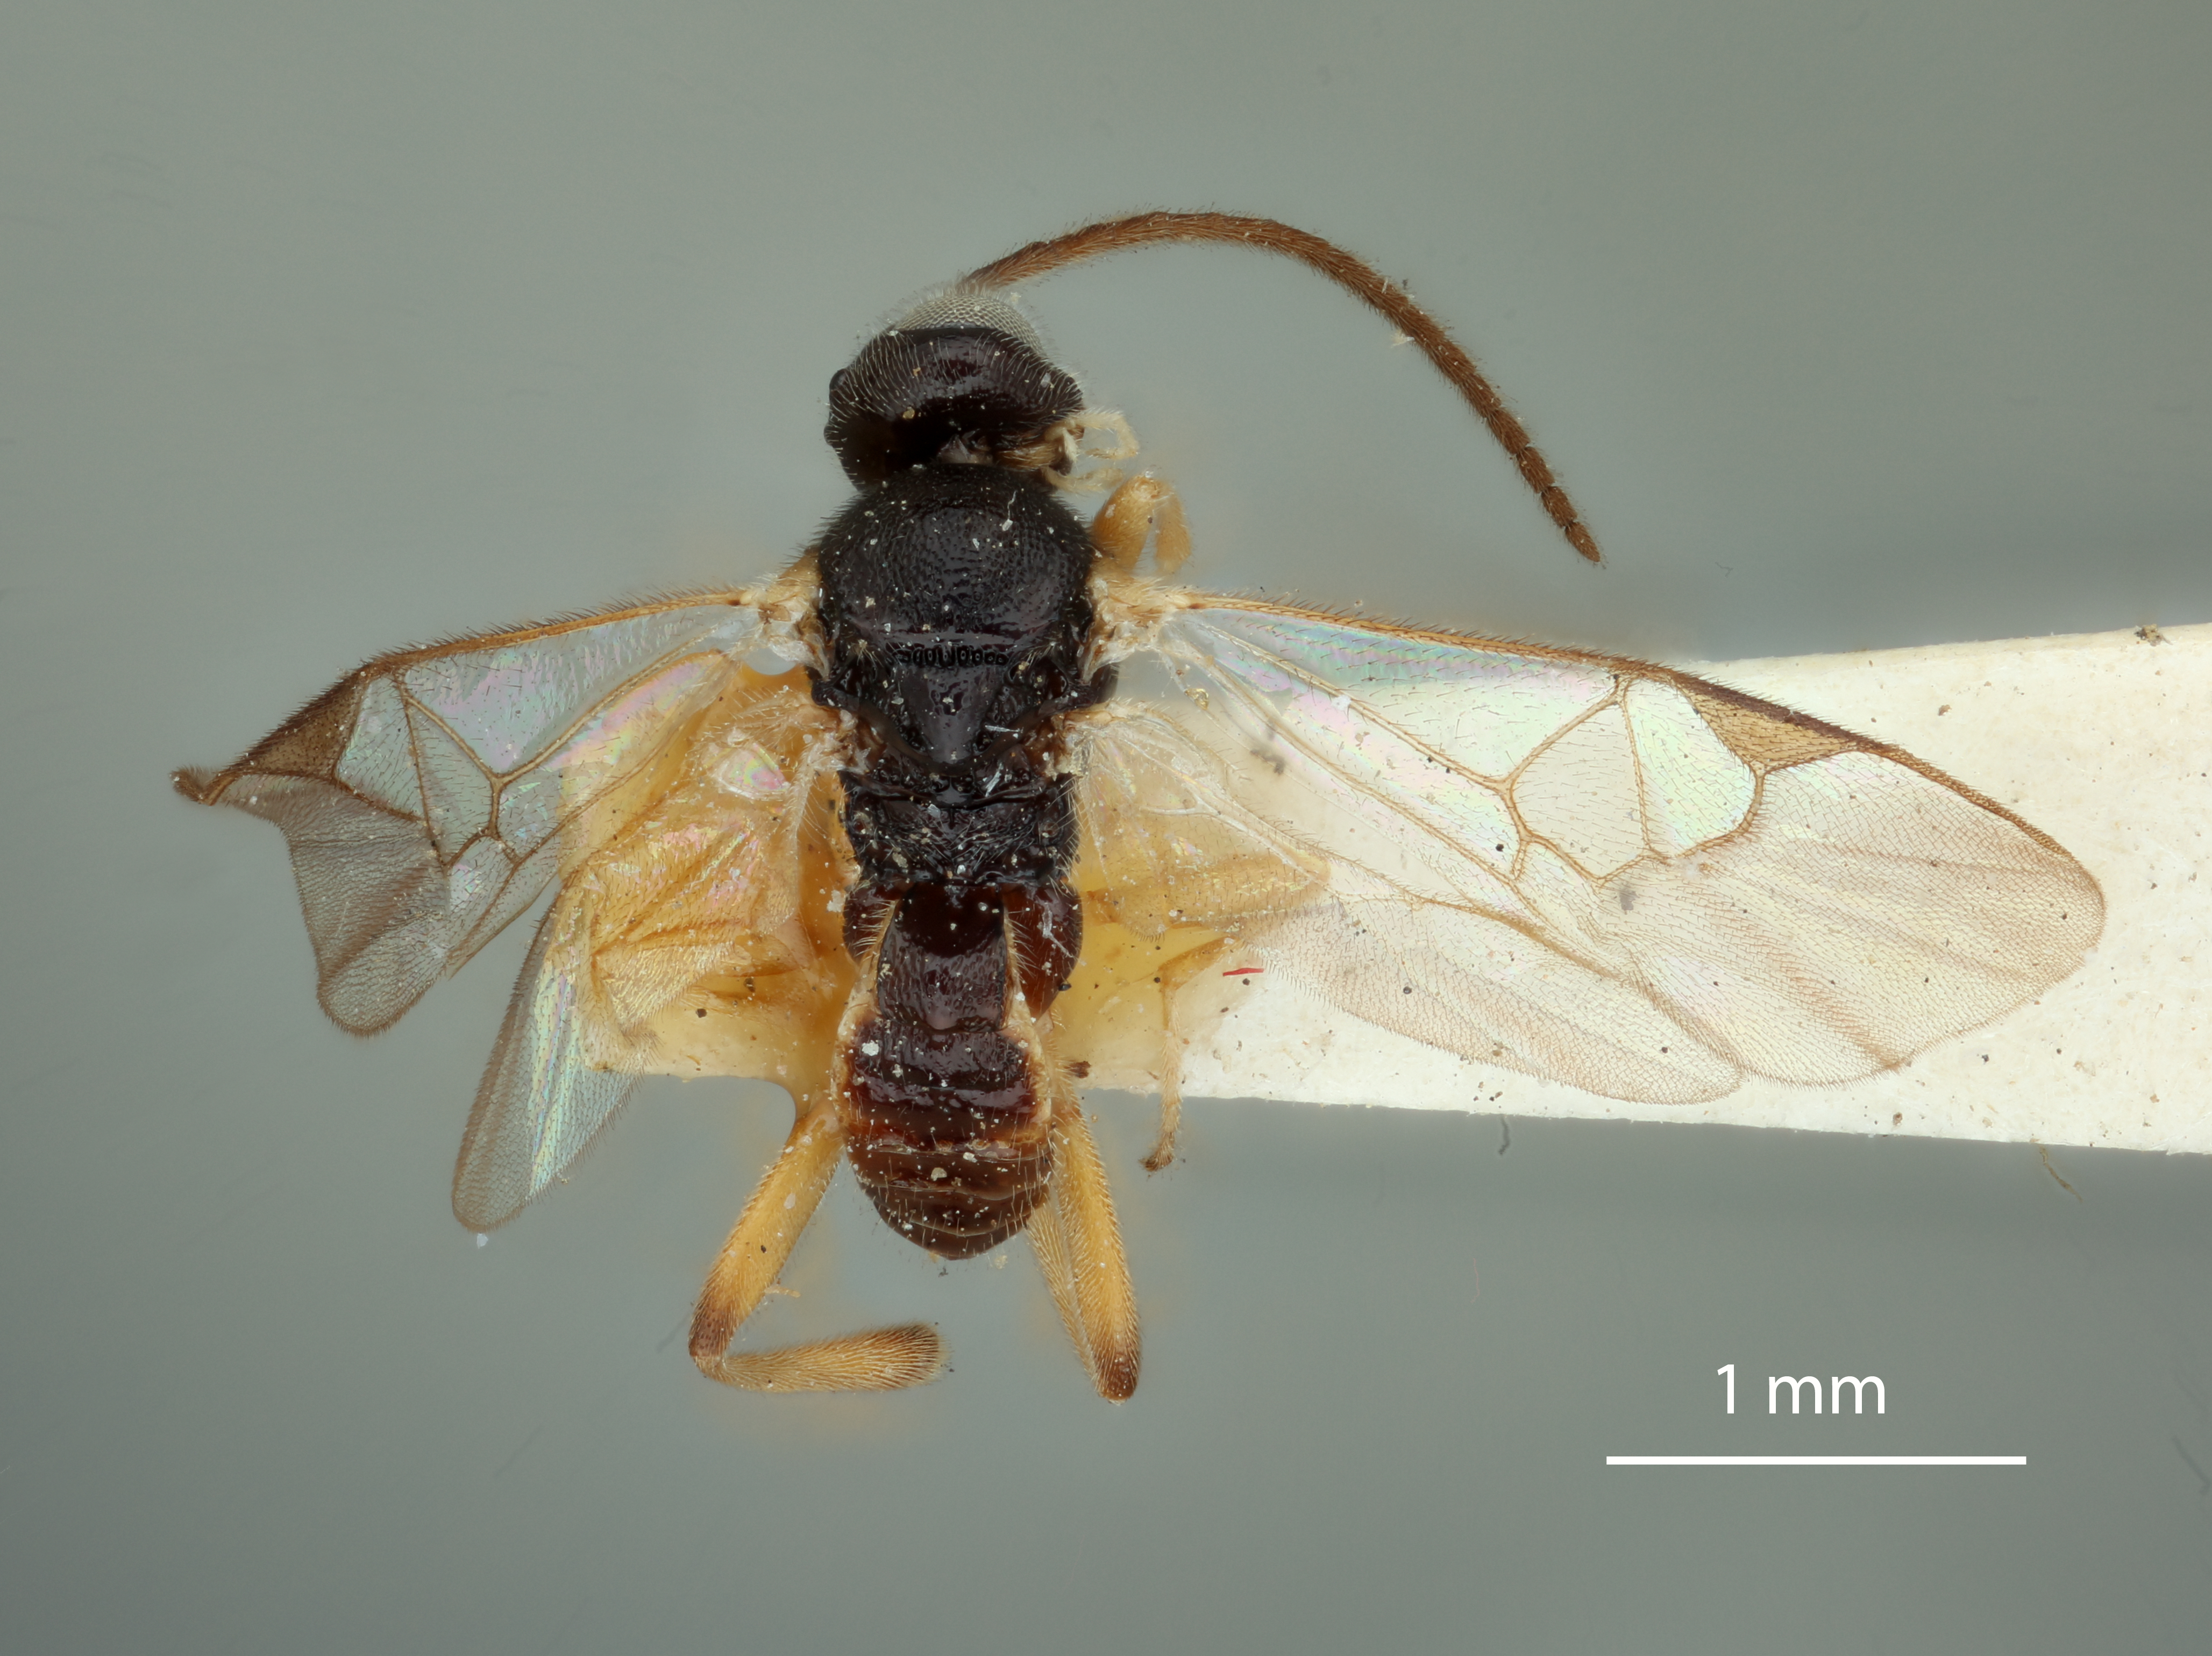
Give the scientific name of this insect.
Apanteles mexicanus
